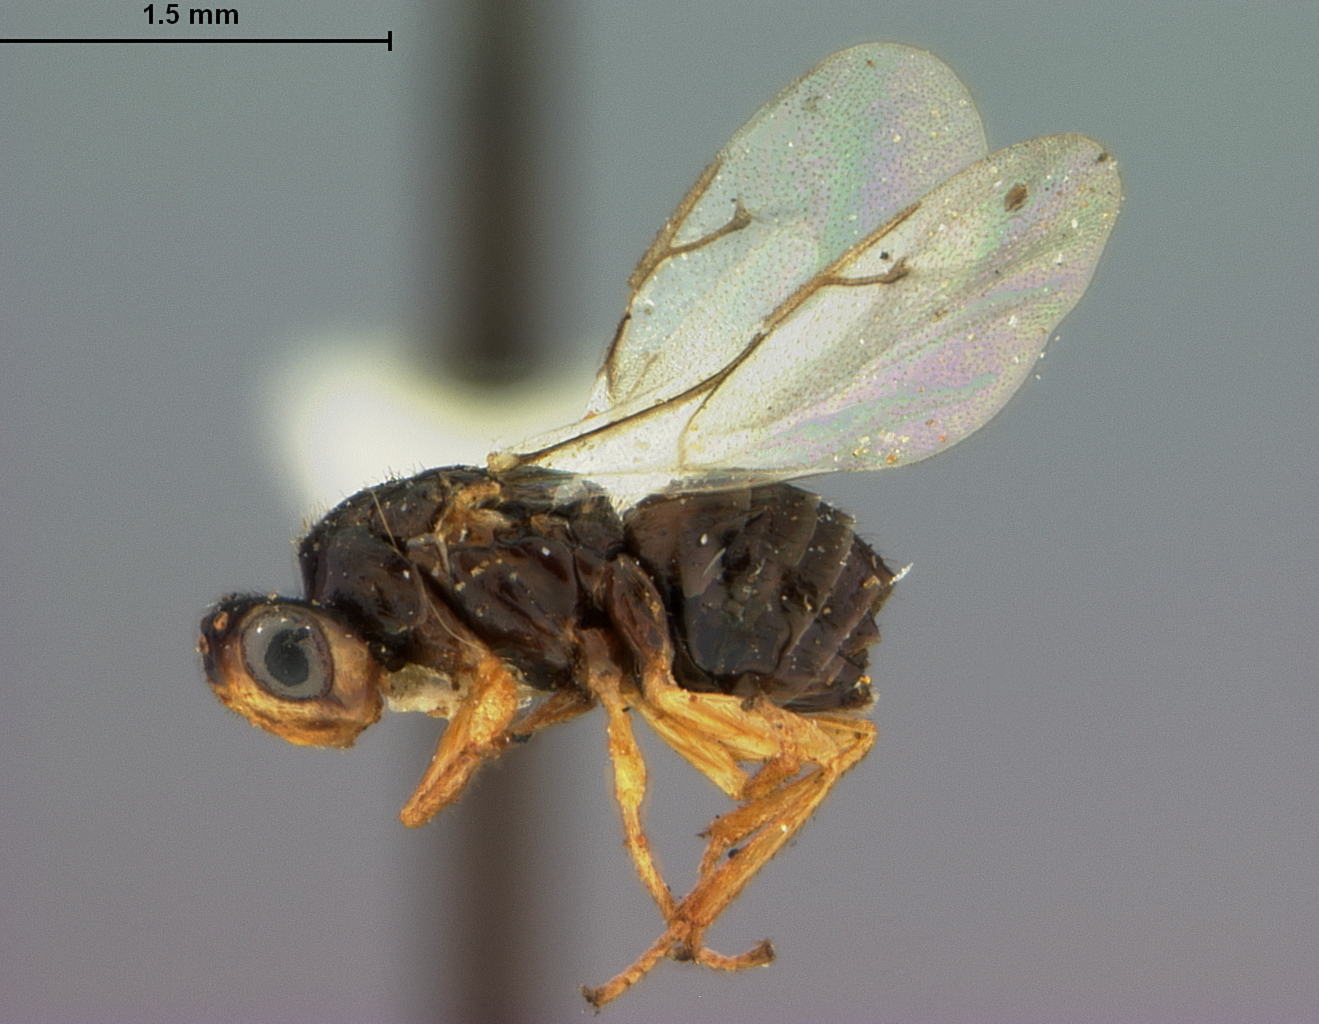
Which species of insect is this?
Terobiella flavifrons
